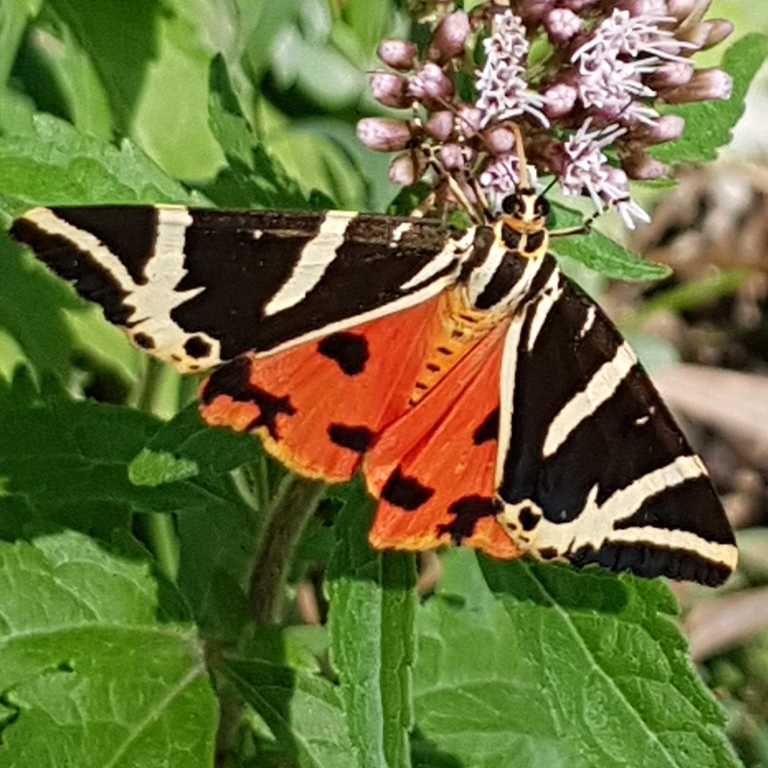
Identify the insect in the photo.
Euplagia quadripunctaria
